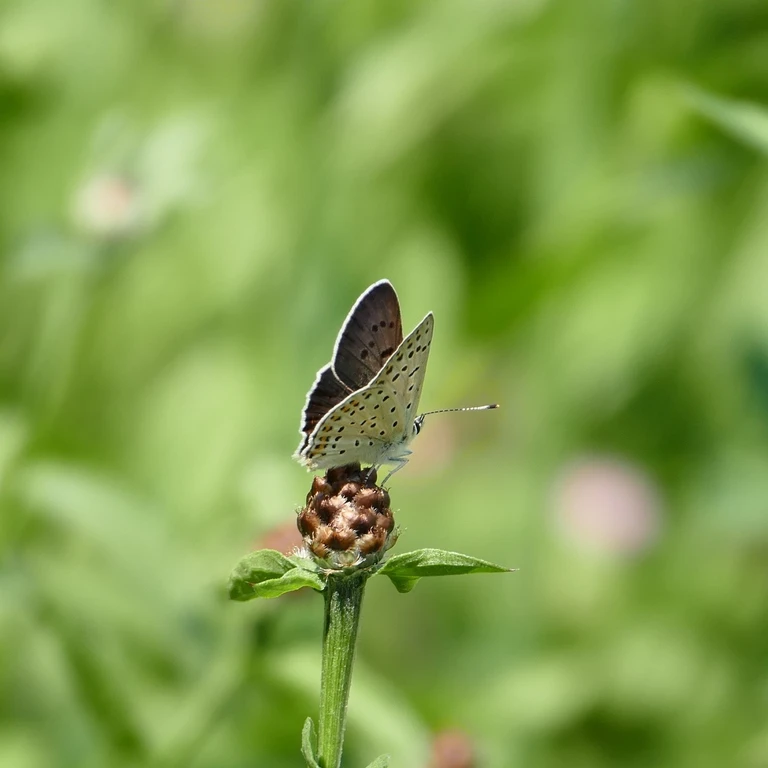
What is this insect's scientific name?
Lycaena tityrus (also Loweia tityrus)
